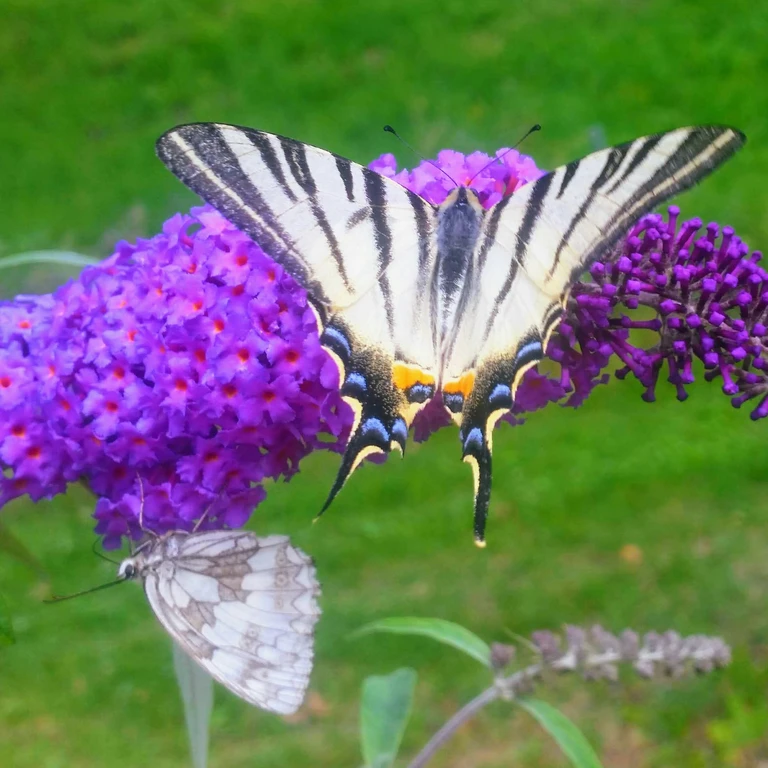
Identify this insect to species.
Iphiclides podalirius
